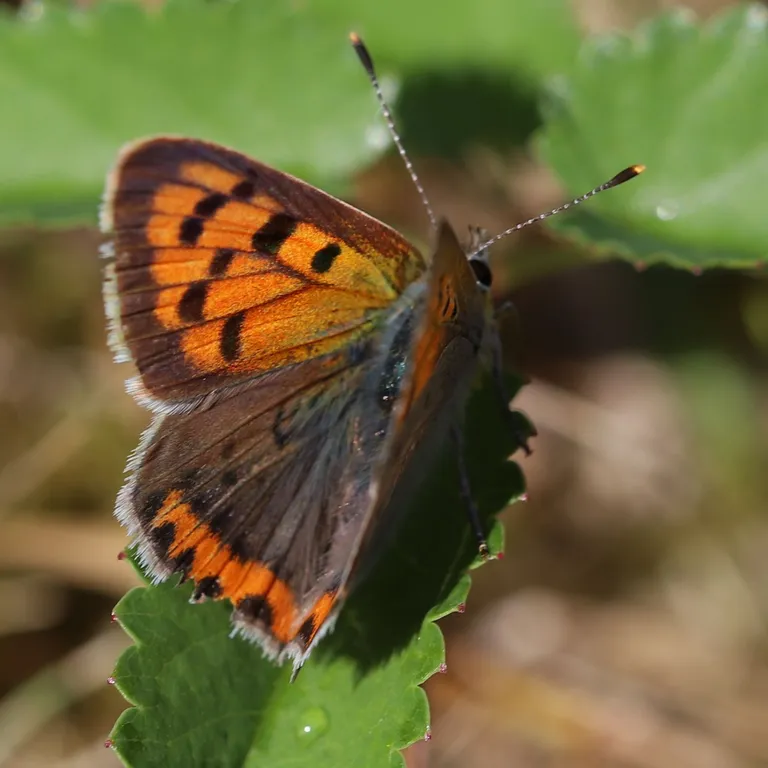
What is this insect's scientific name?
Lycaena phlaeas
